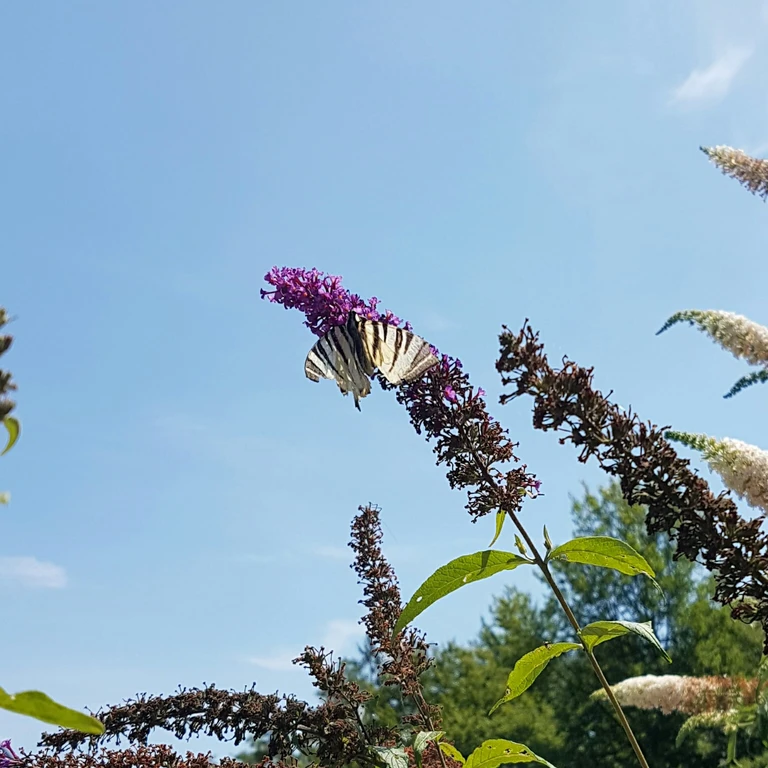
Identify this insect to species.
Iphiclides podalirius
